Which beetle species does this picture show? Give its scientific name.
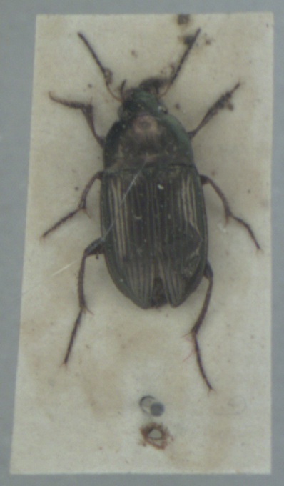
Amara eurynota
